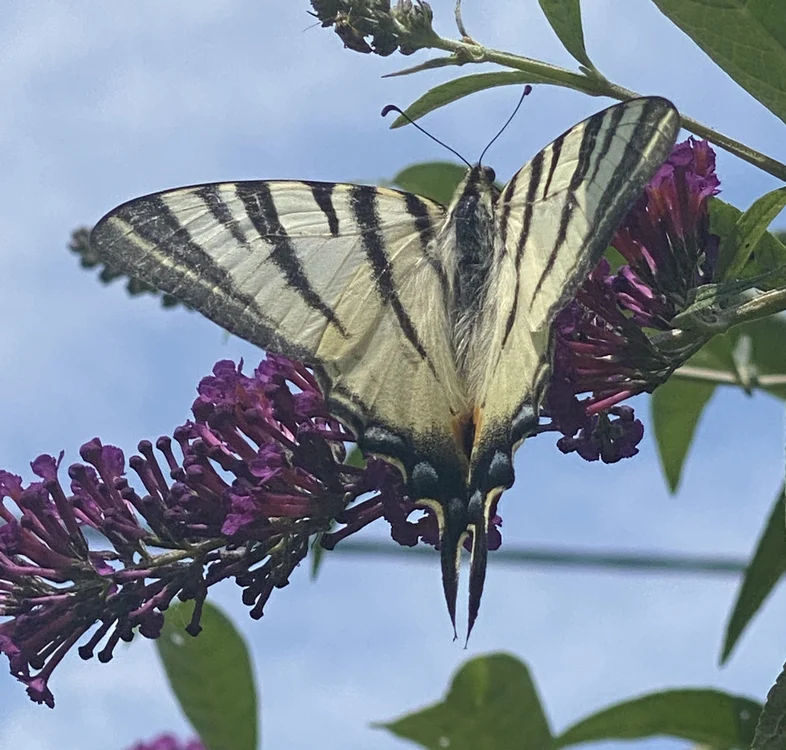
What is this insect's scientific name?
Iphiclides podalirius
